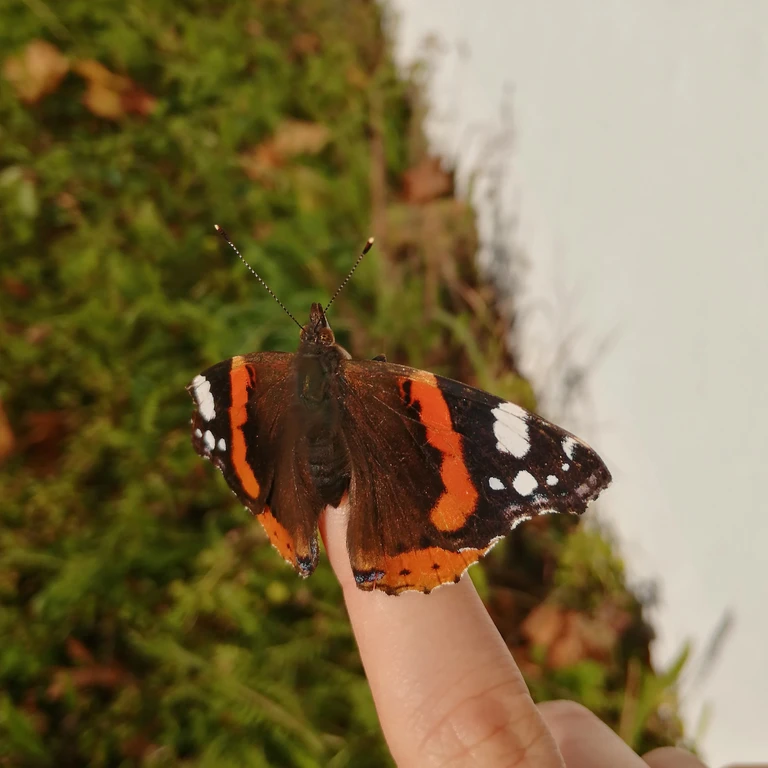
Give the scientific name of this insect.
Vanessa atalanta
